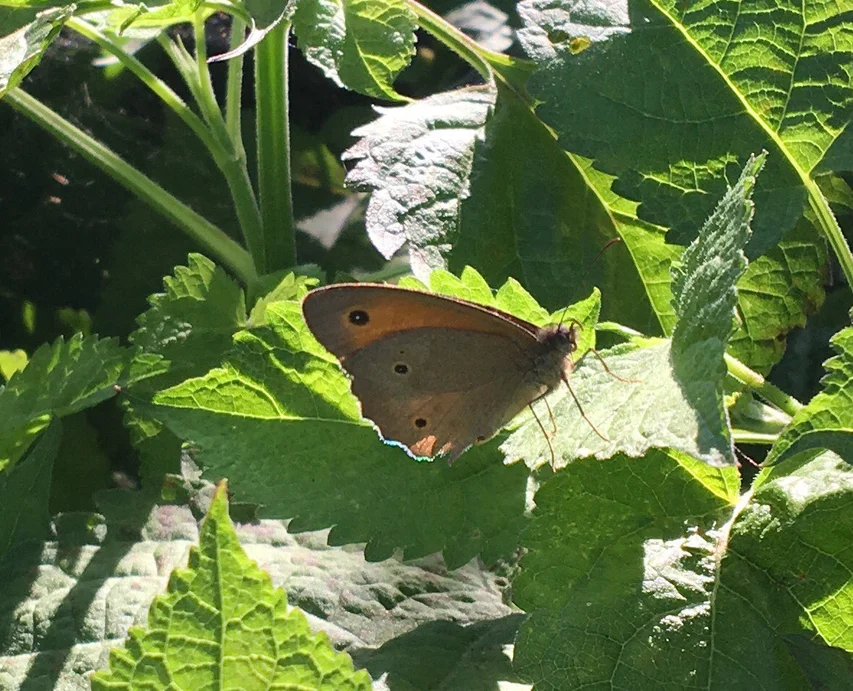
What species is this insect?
Maniola jurtina
